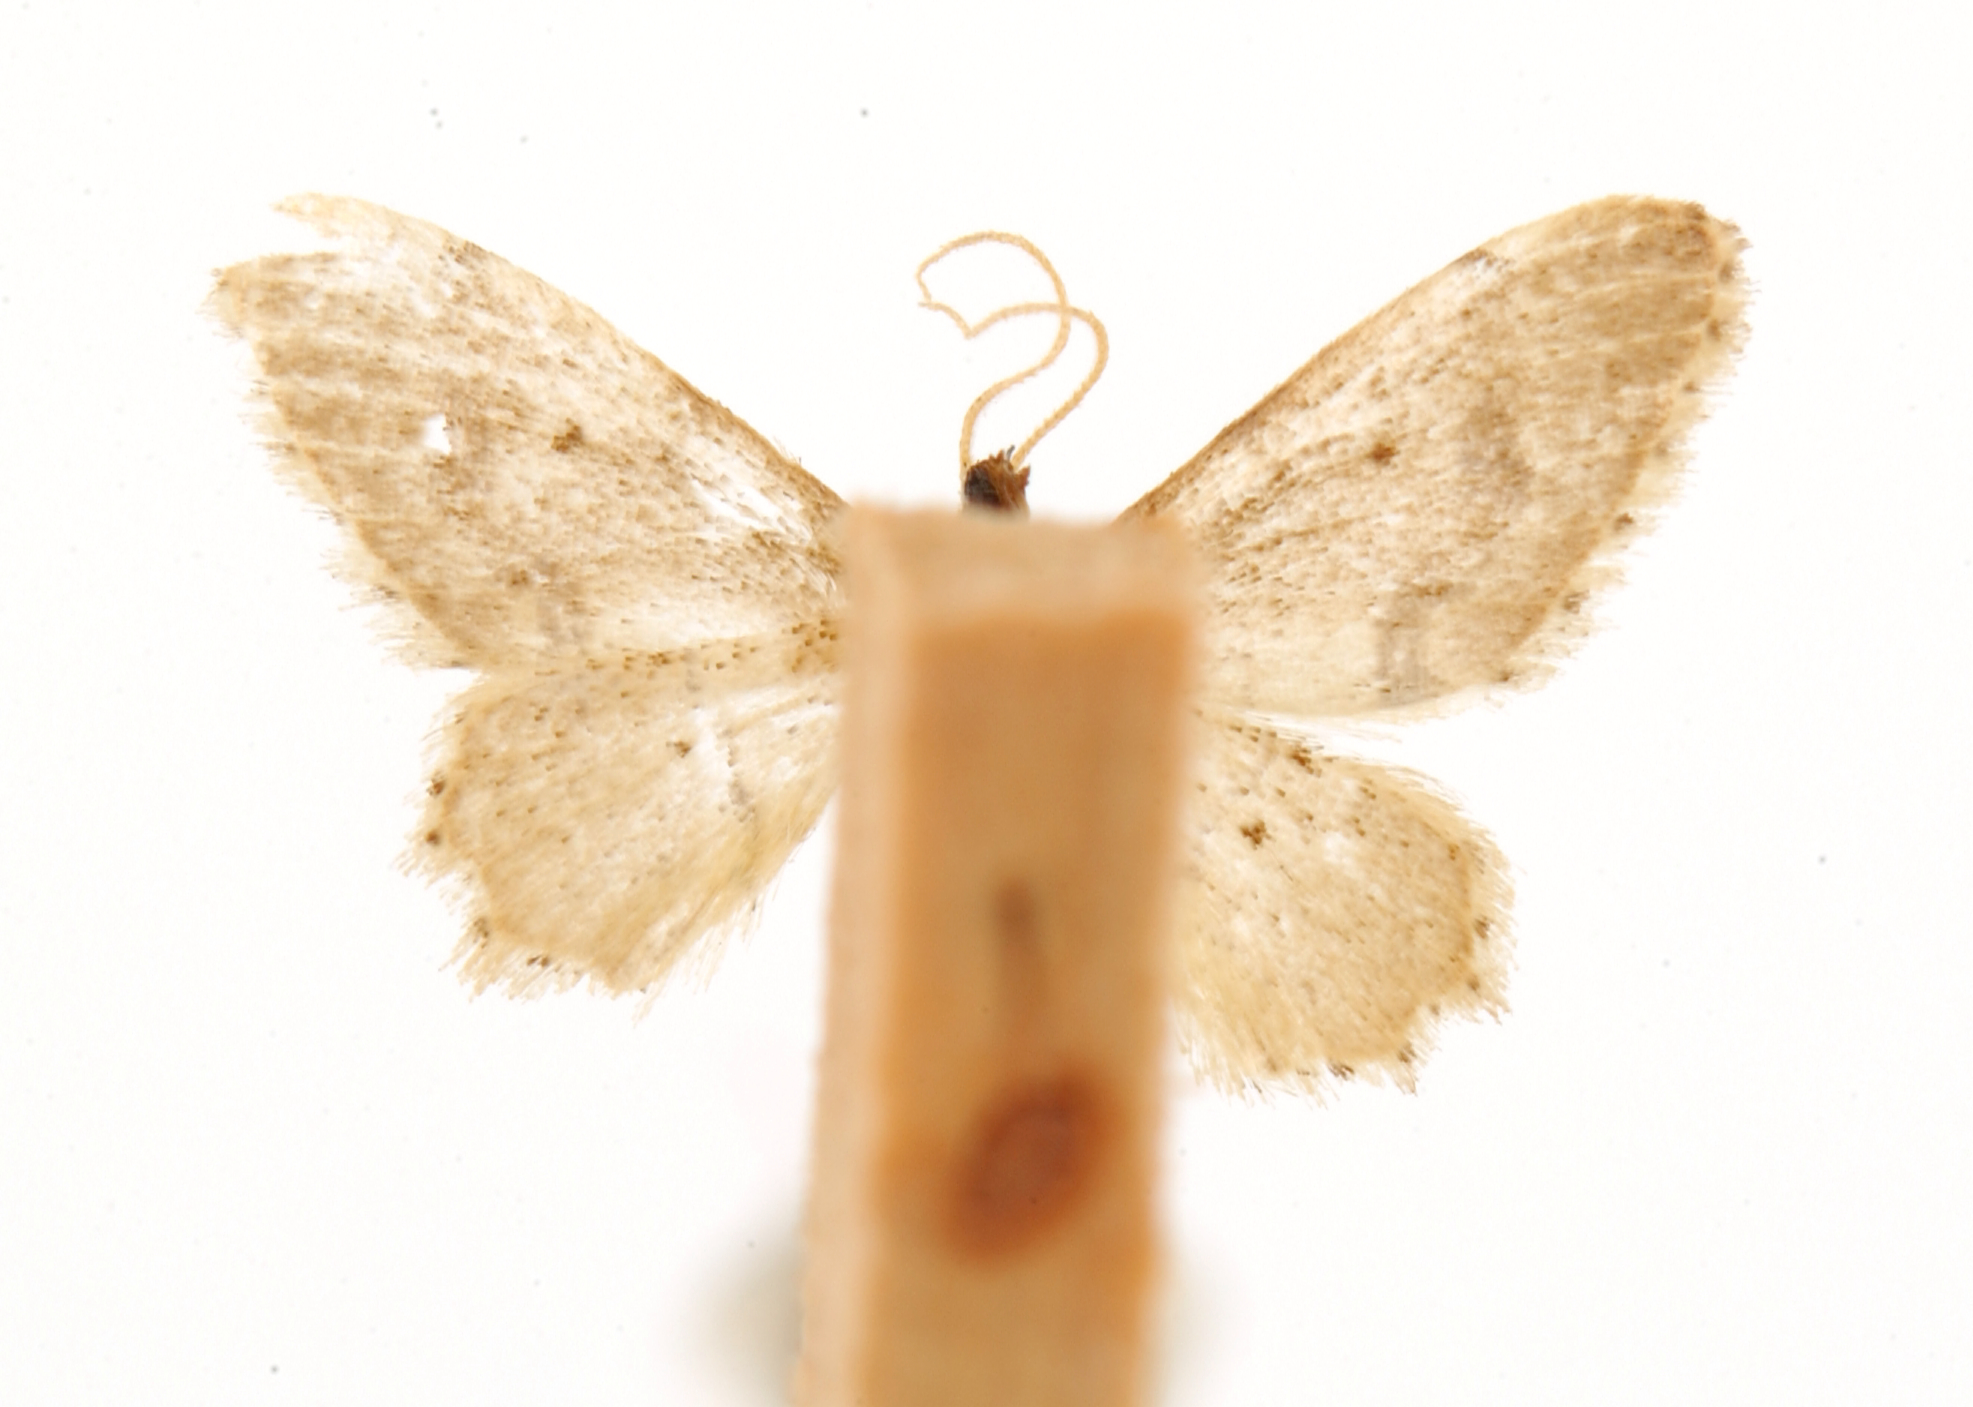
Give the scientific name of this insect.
Deinopygia gospera
